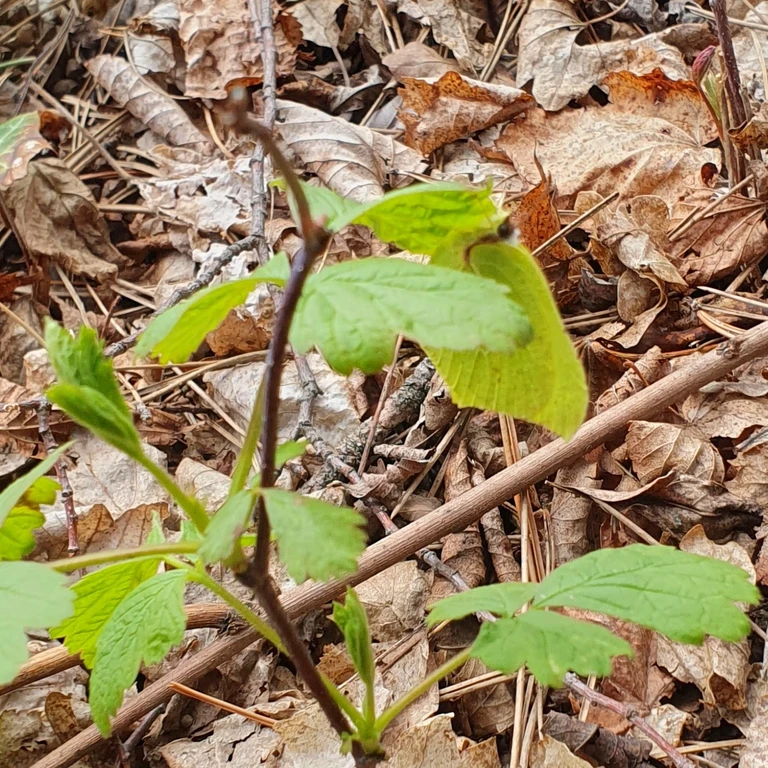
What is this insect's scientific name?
Gonepteryx rhamni
